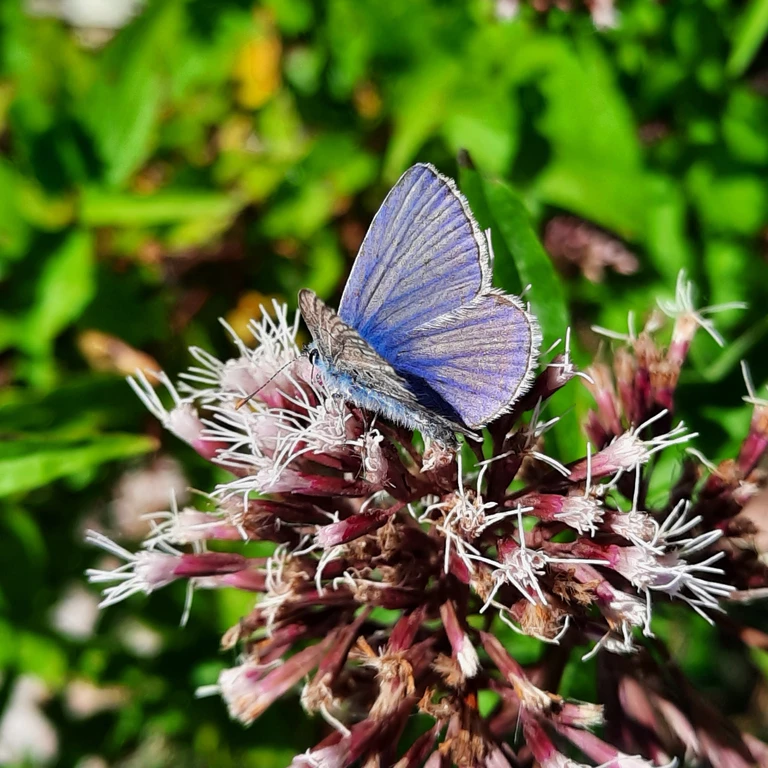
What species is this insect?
Polyommatus icarus
